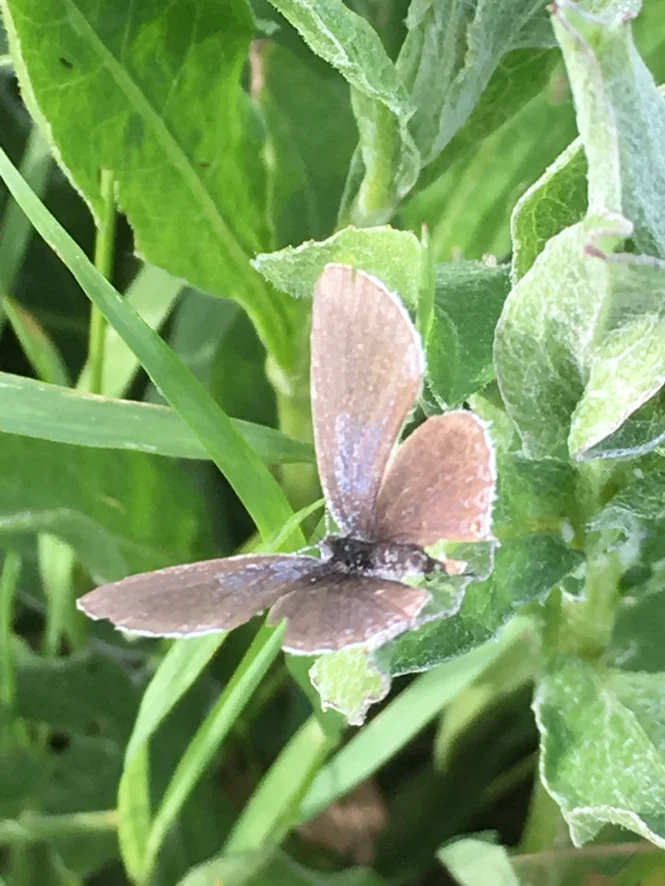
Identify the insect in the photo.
Cupido argiades (also Elkalyce argiades)
